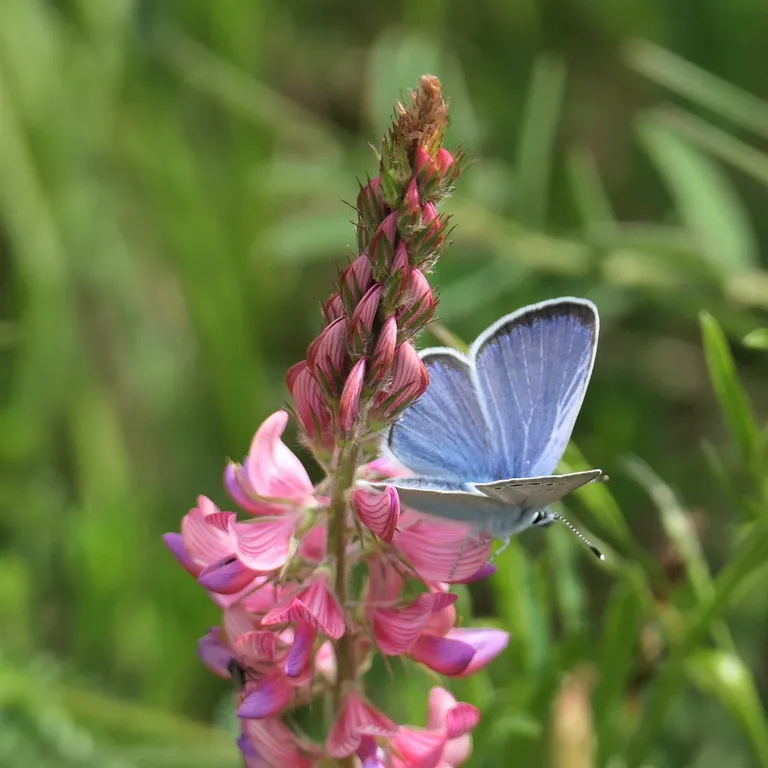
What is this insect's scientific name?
Glaucopsyche alexis
